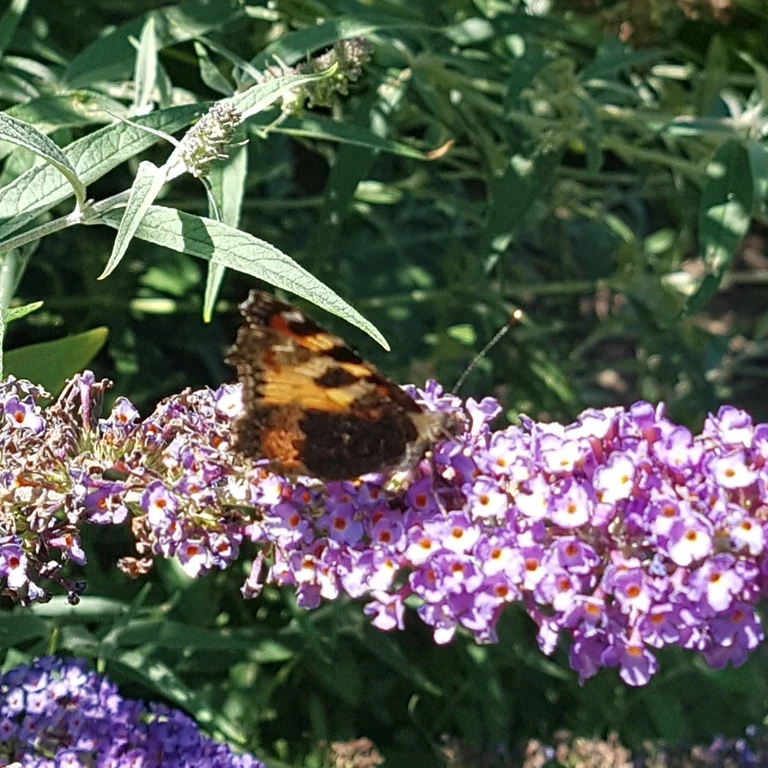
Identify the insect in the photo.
Aglais urticae
